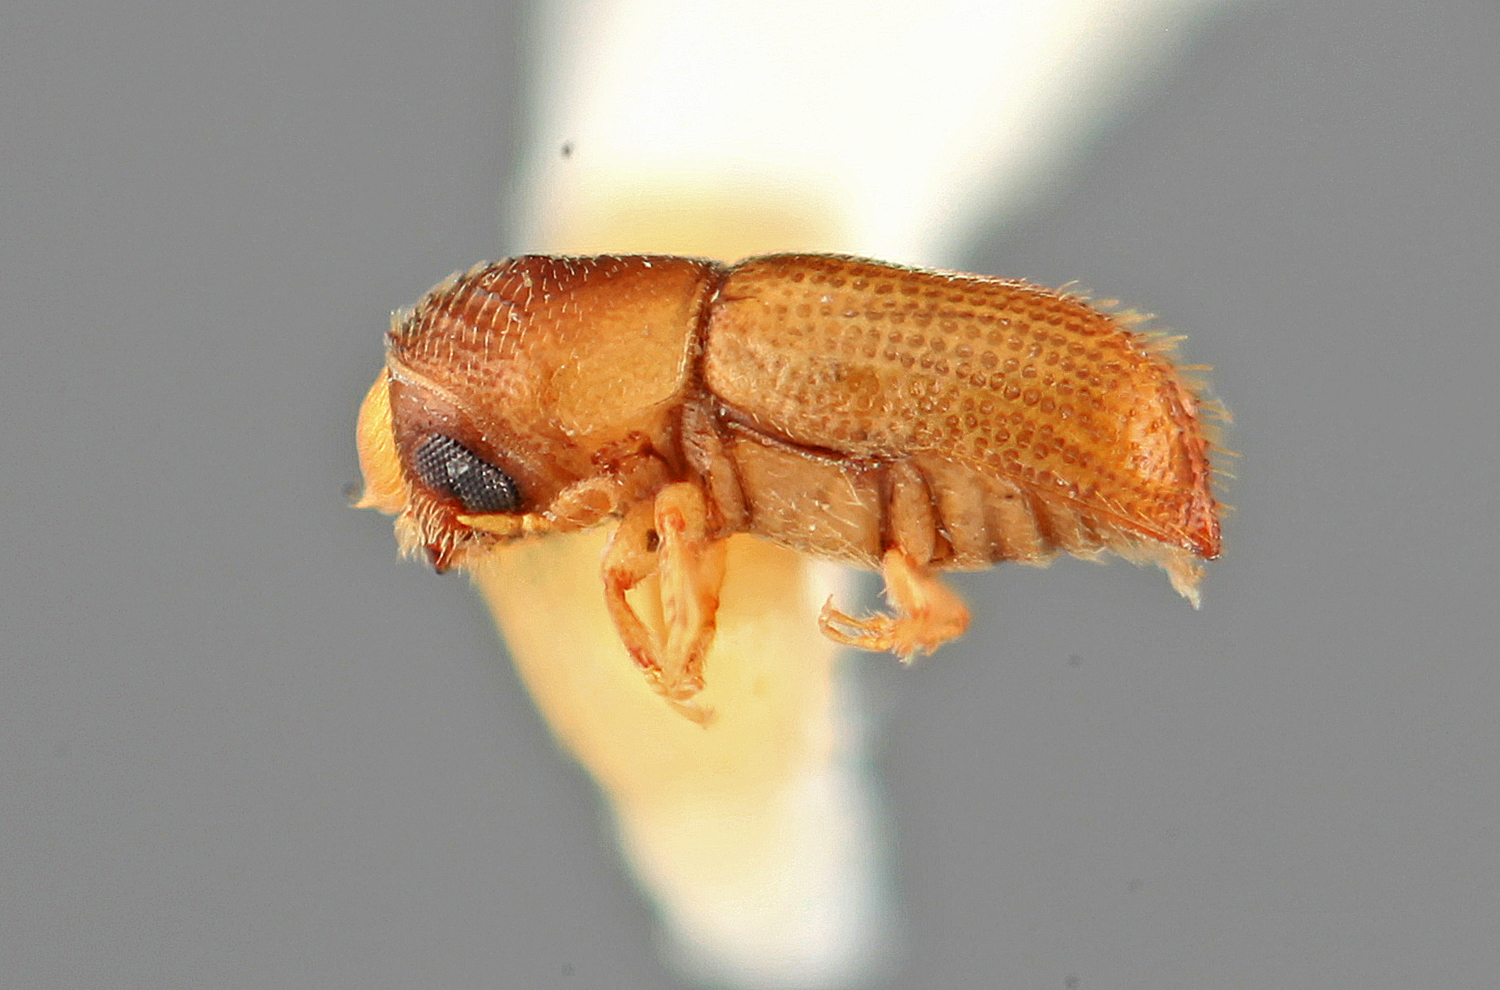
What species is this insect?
Pityophthorus hermosus
